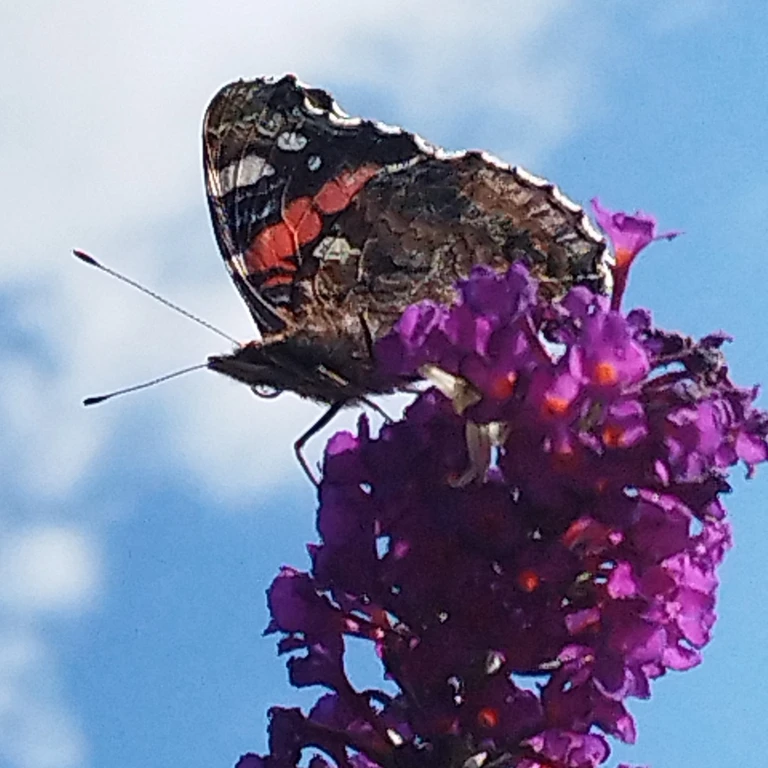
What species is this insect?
Vanessa atalanta
